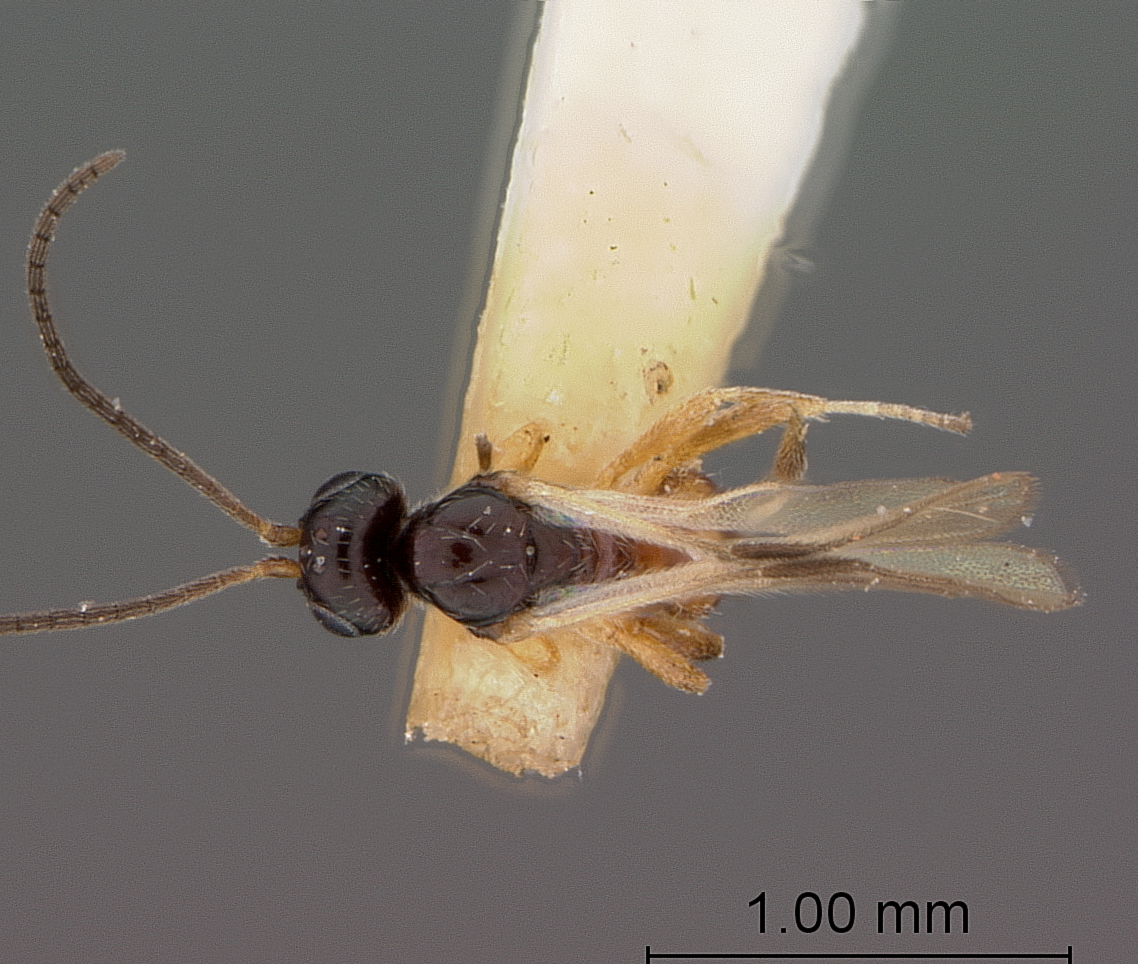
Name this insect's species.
Gnaptodon bicolor
